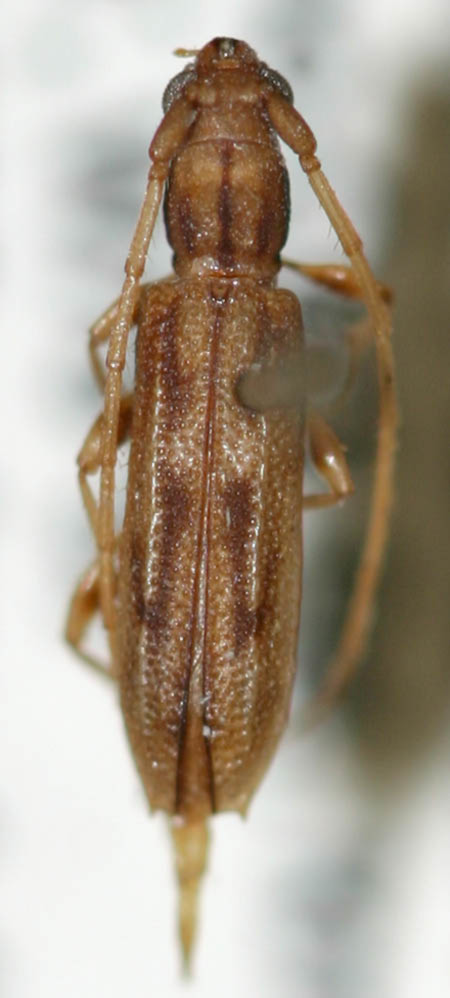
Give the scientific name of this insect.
Haruspex insulsus
